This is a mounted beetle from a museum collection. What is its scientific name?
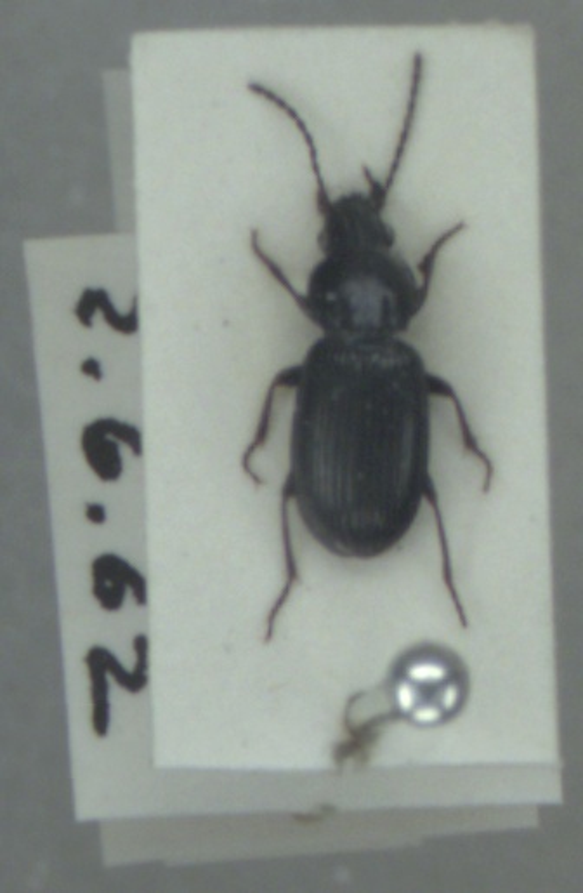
Pterostichus diligens
